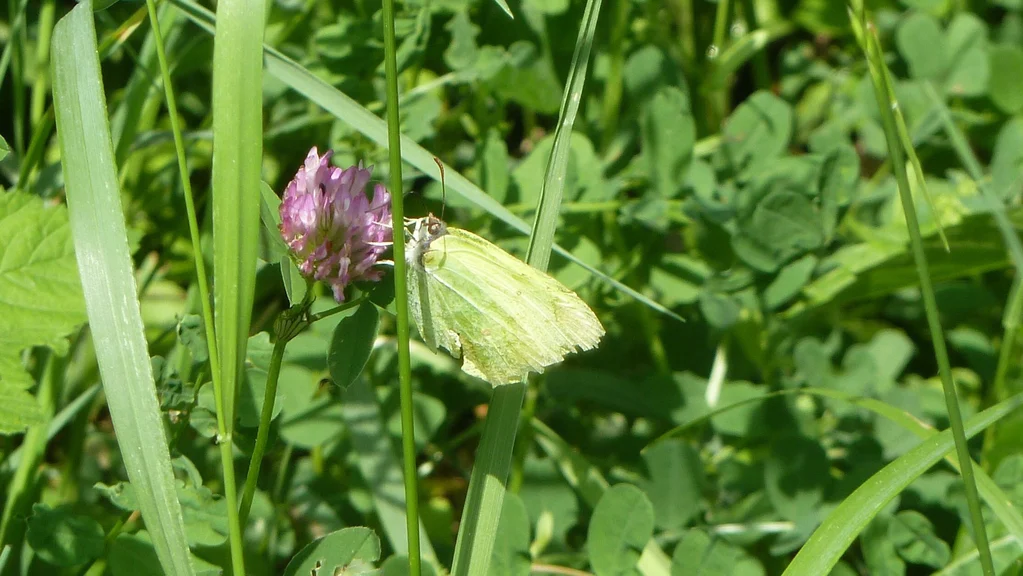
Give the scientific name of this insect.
Gonepteryx rhamni
